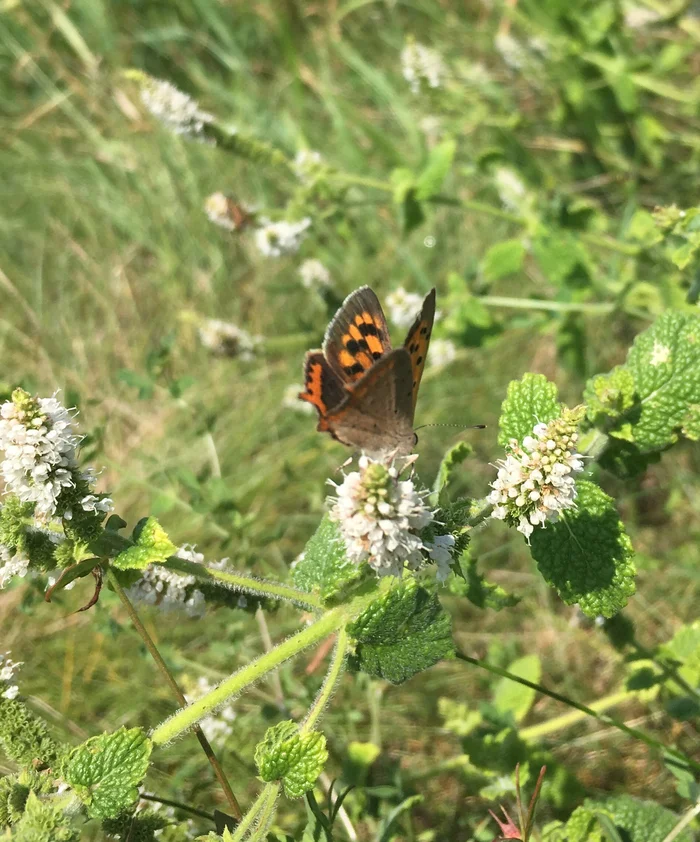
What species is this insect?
Lycaena phlaeas
